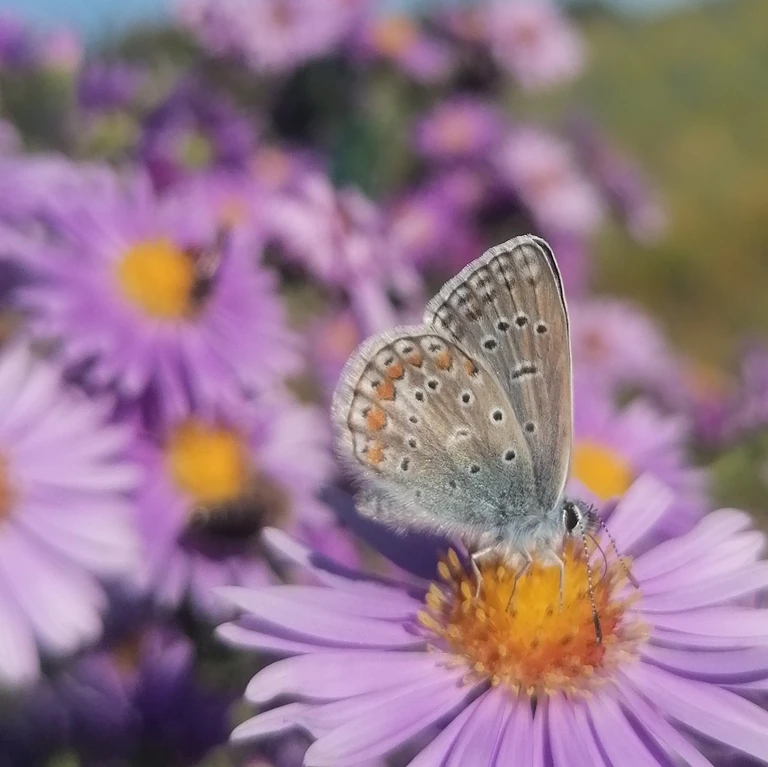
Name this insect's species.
Polyommatus icarus
